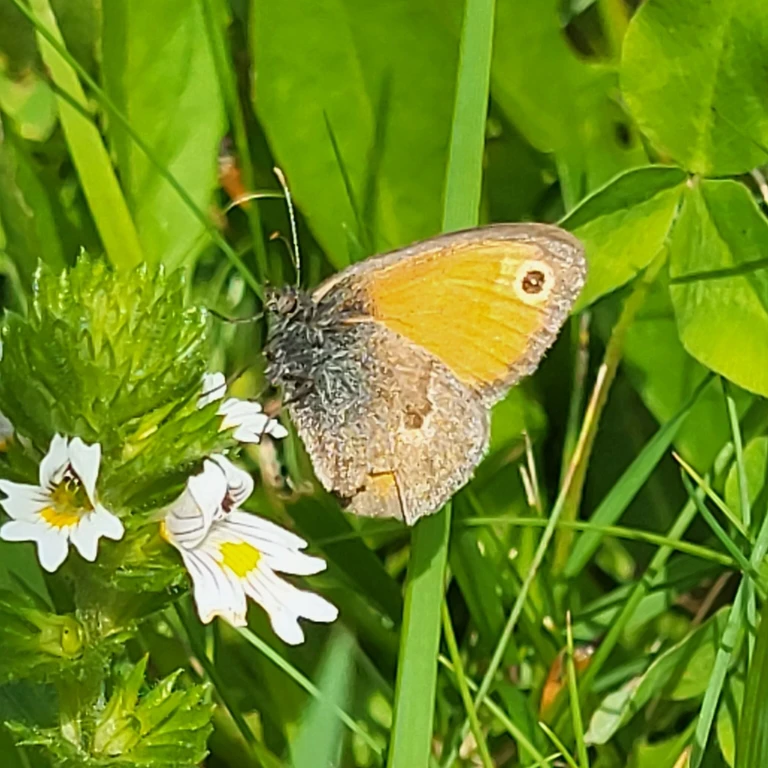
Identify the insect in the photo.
Coenonympha pamphilus
